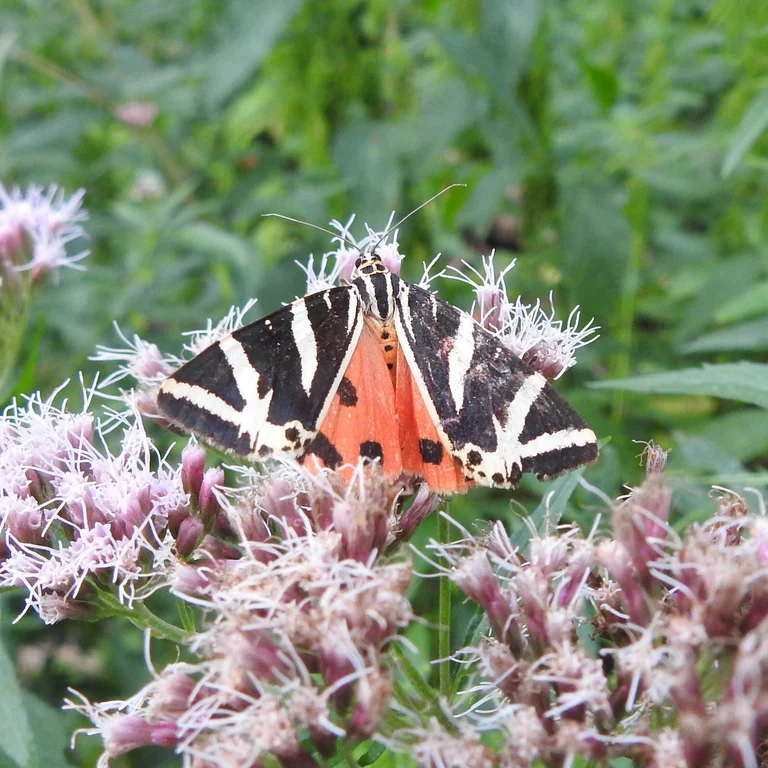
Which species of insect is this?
Euplagia quadripunctaria
